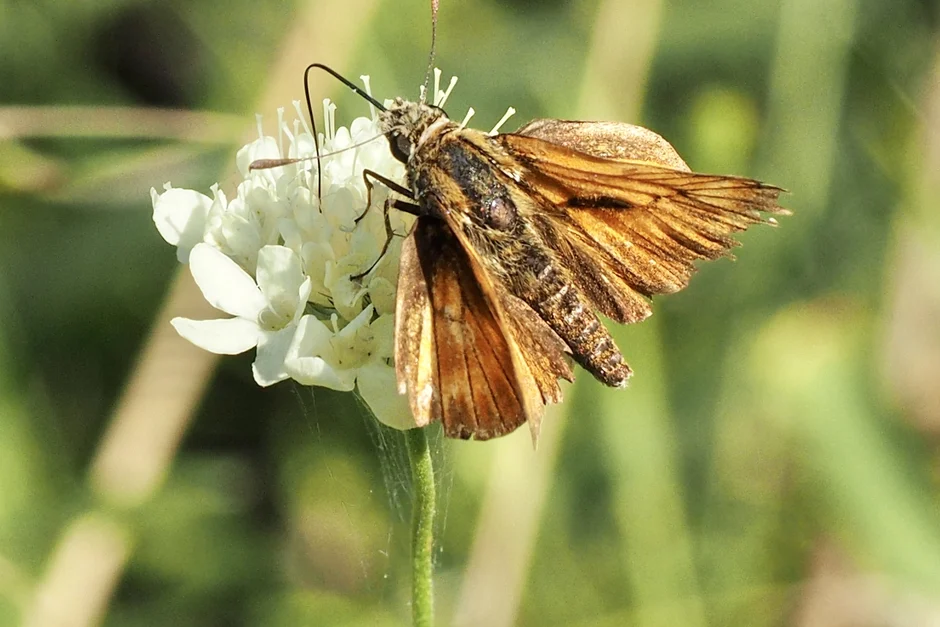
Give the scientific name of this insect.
Ochlodes sylvanus (also Ochlodes venata)
